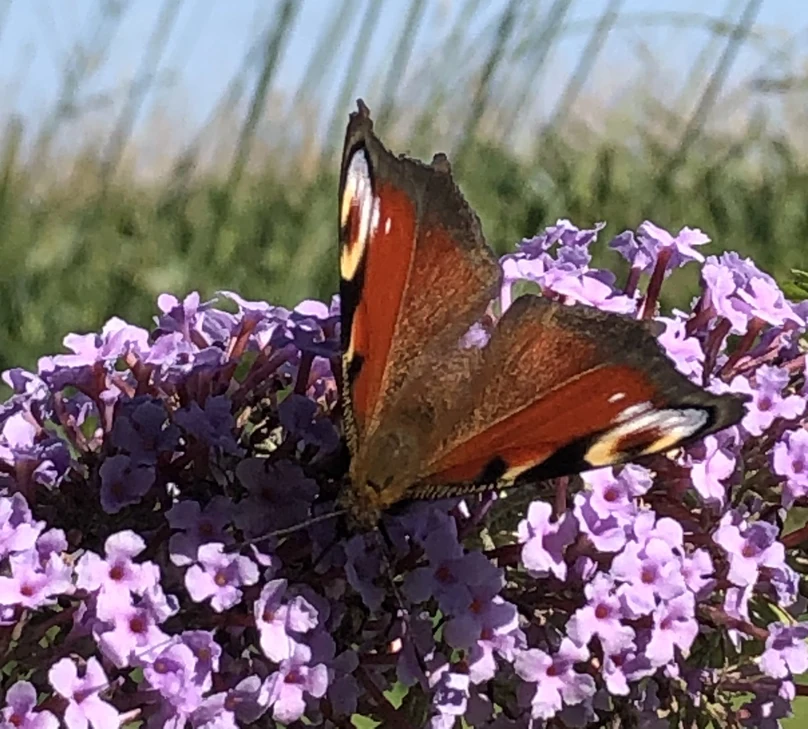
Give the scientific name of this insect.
Aglais io
